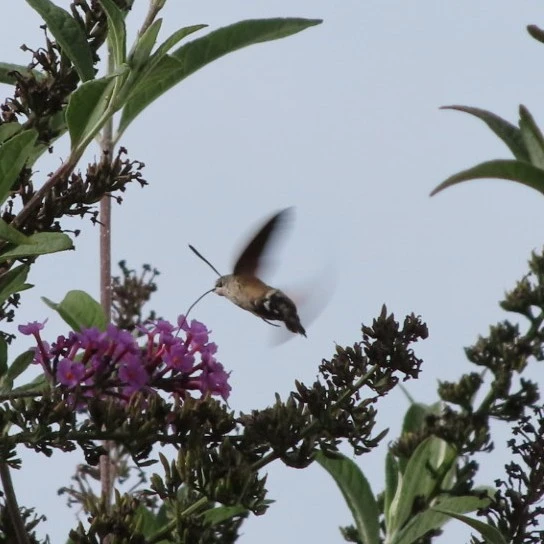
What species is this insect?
Macroglossum stellatarum
